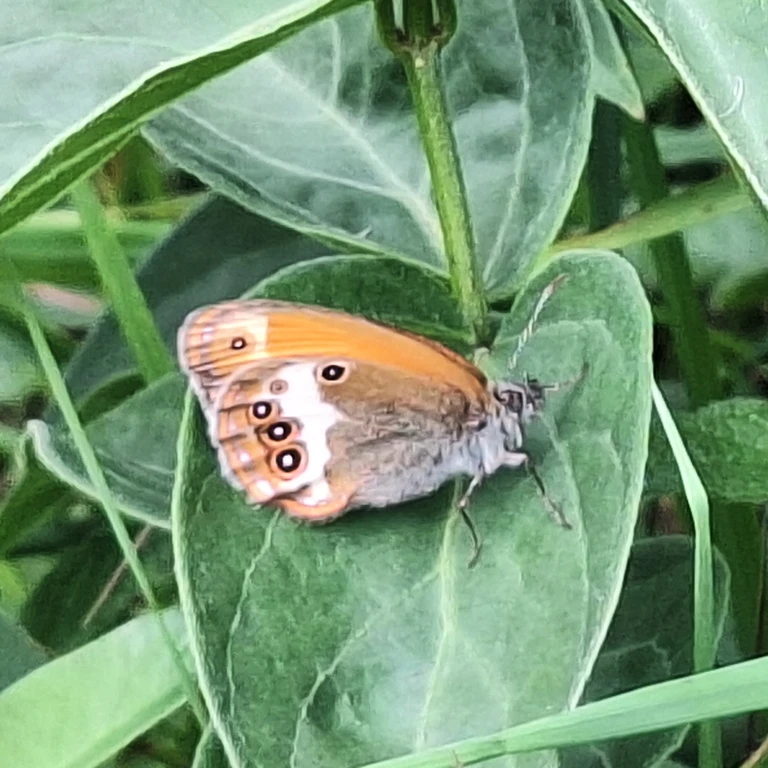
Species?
Coenonympha arcania
